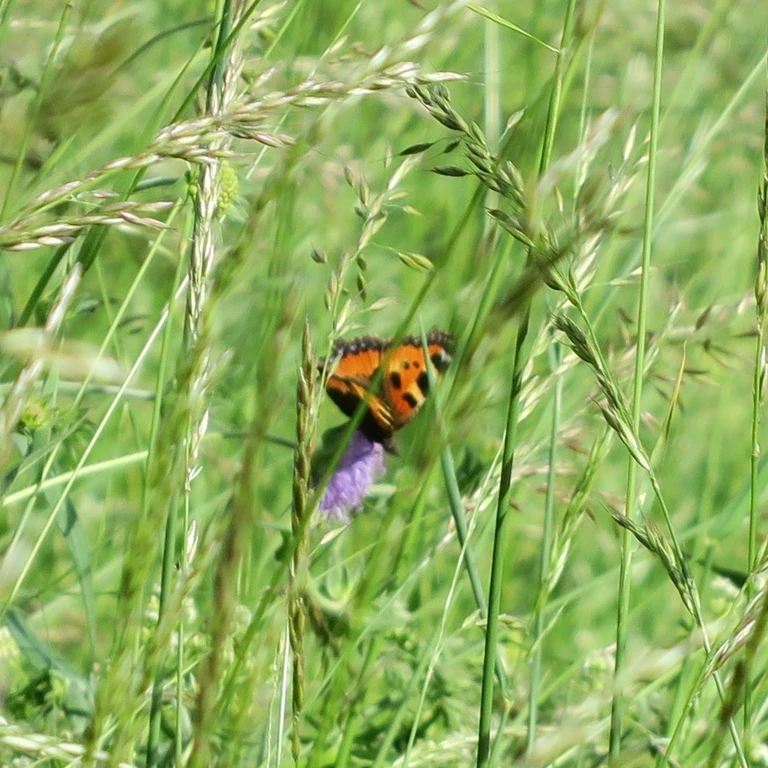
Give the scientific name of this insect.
Aglais urticae
